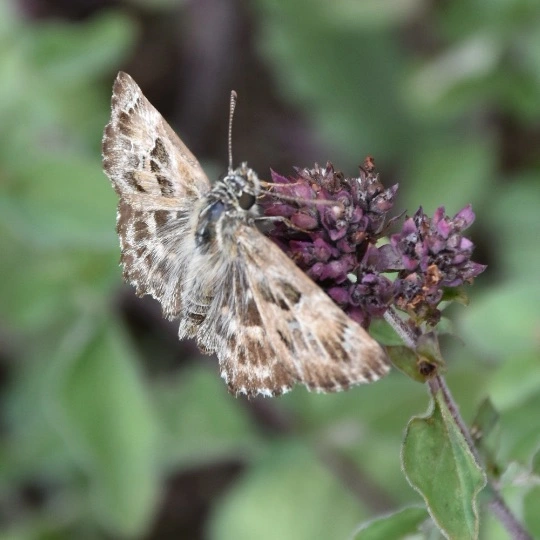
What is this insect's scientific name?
Carcharodus alceae
